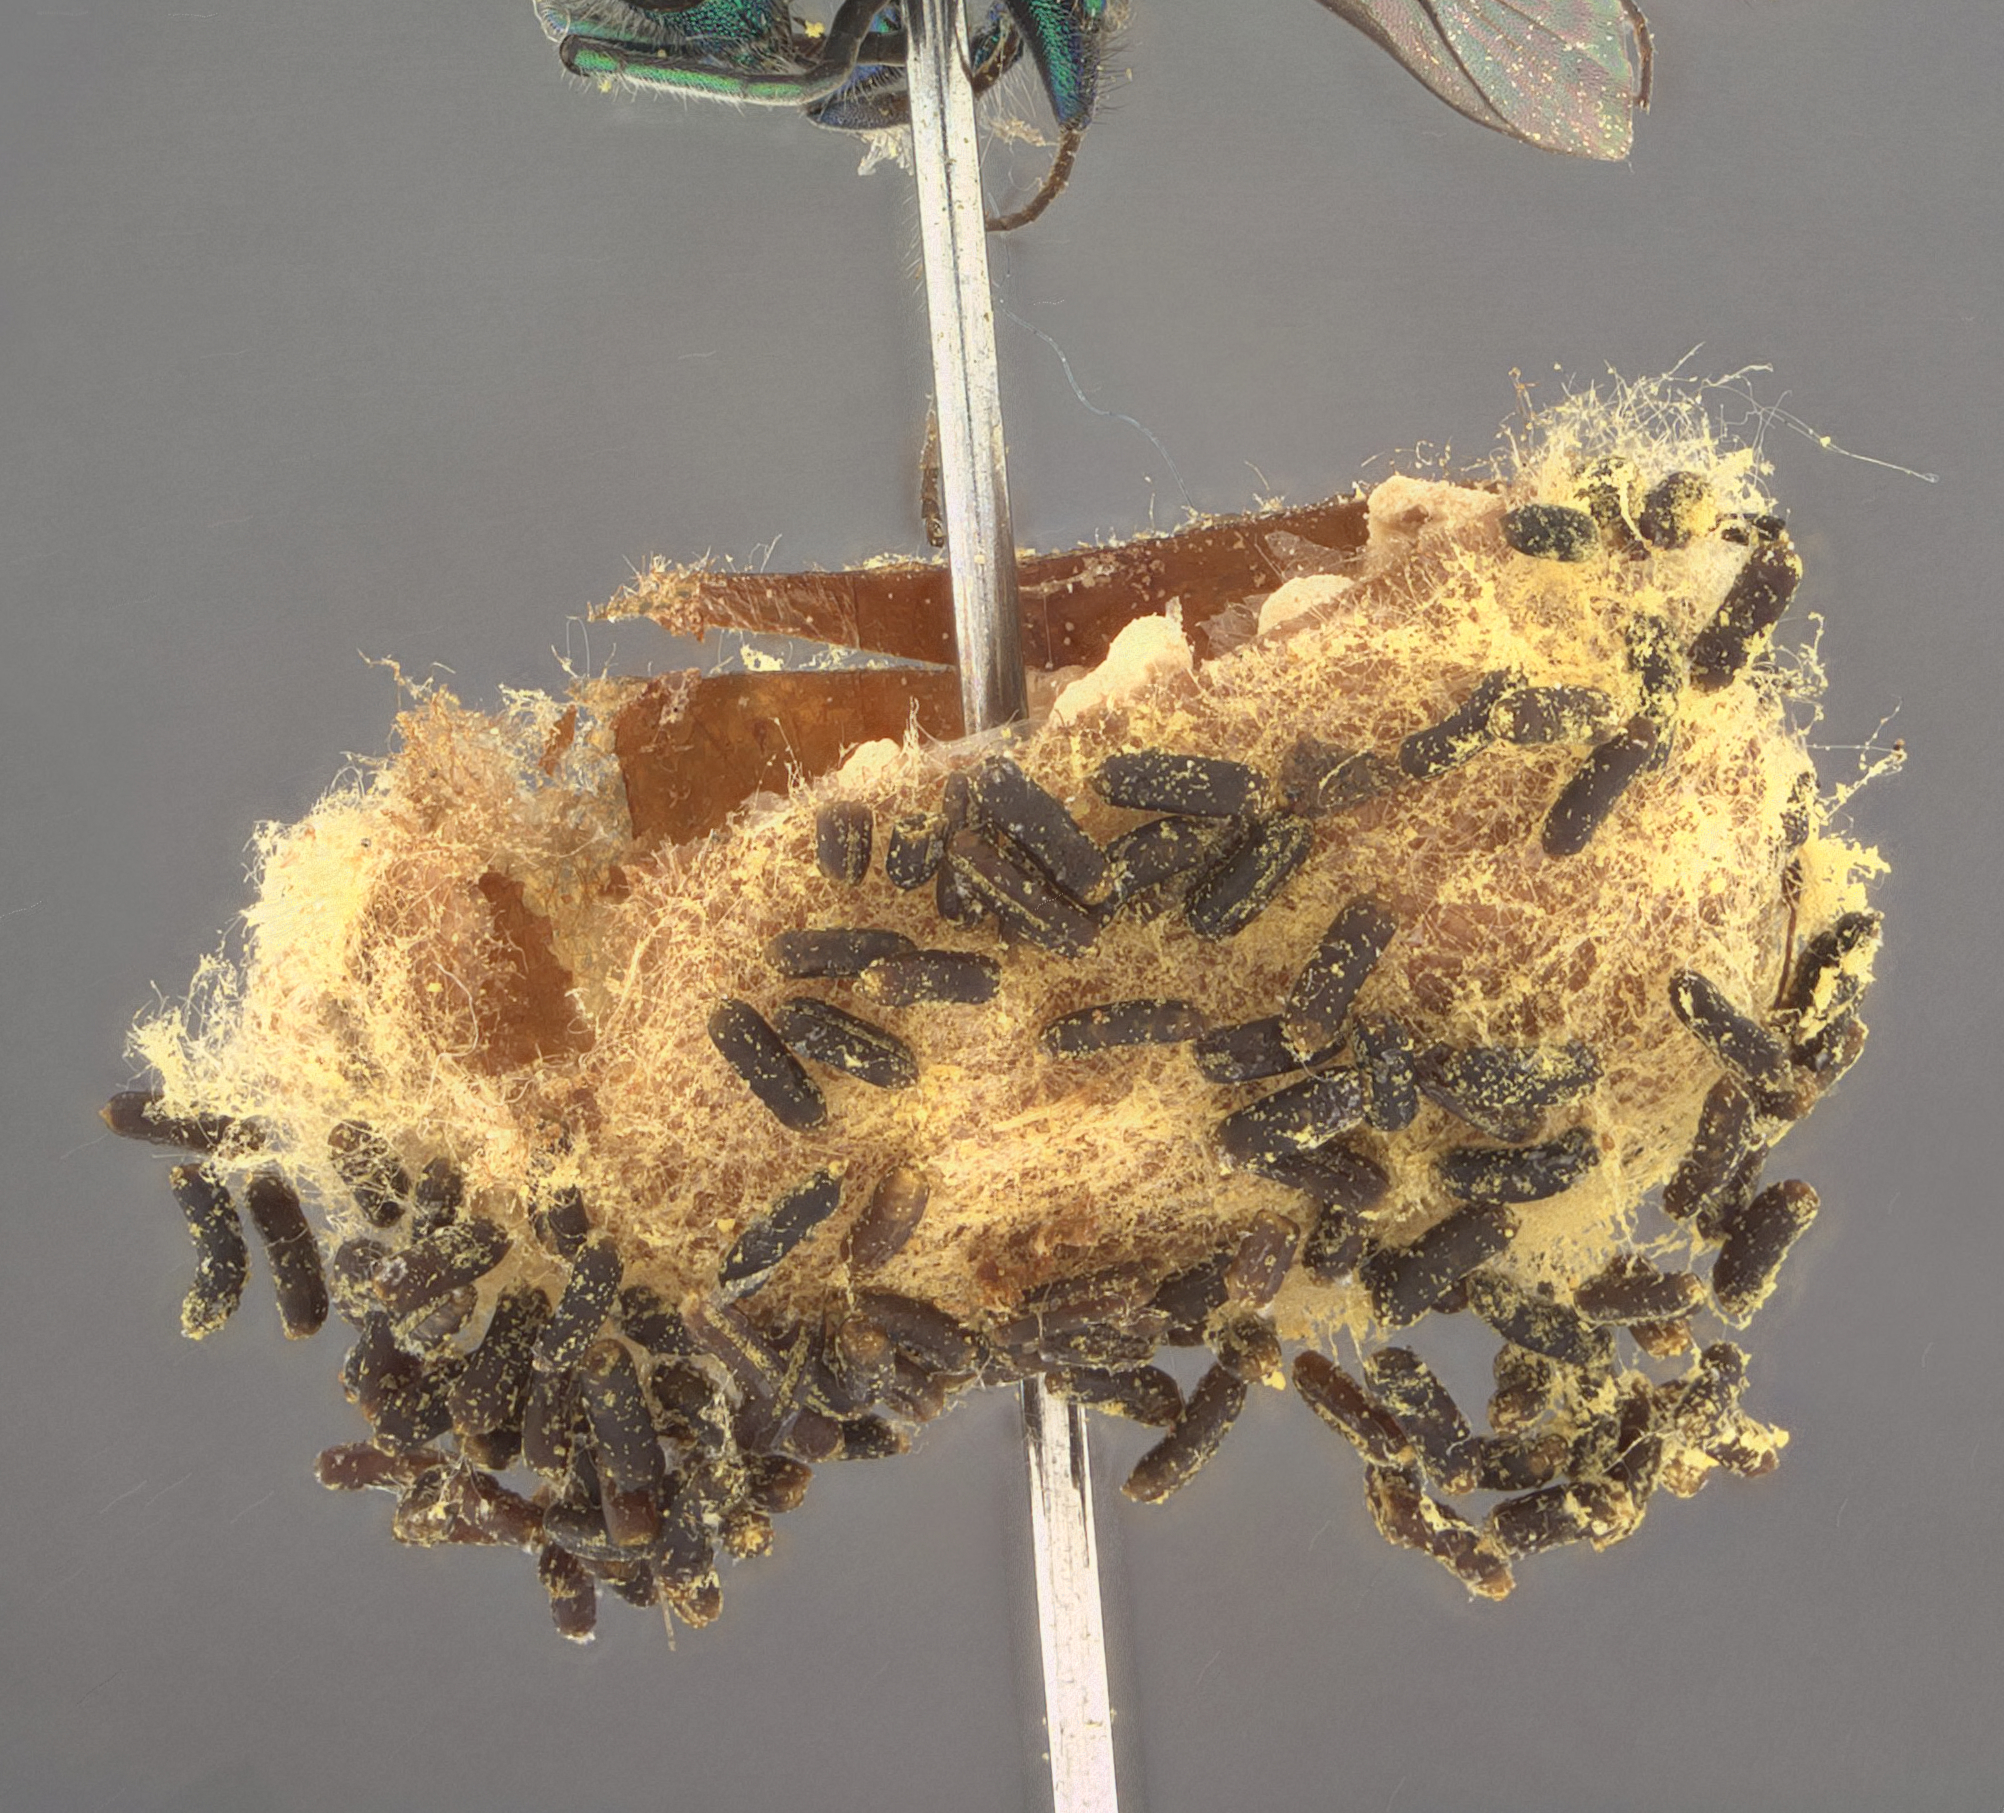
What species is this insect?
Chrysura kyrae
